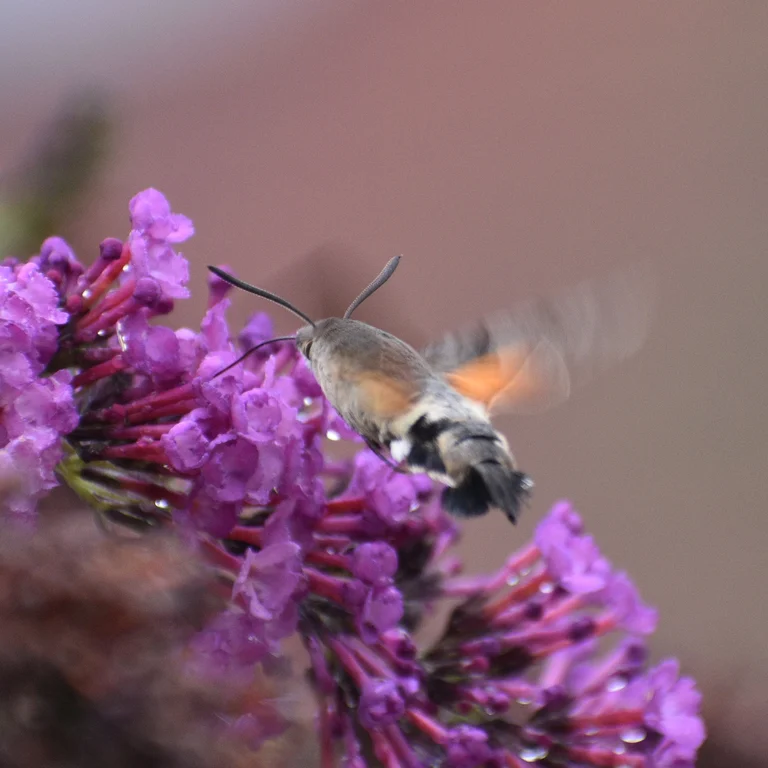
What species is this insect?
Macroglossum stellatarum
